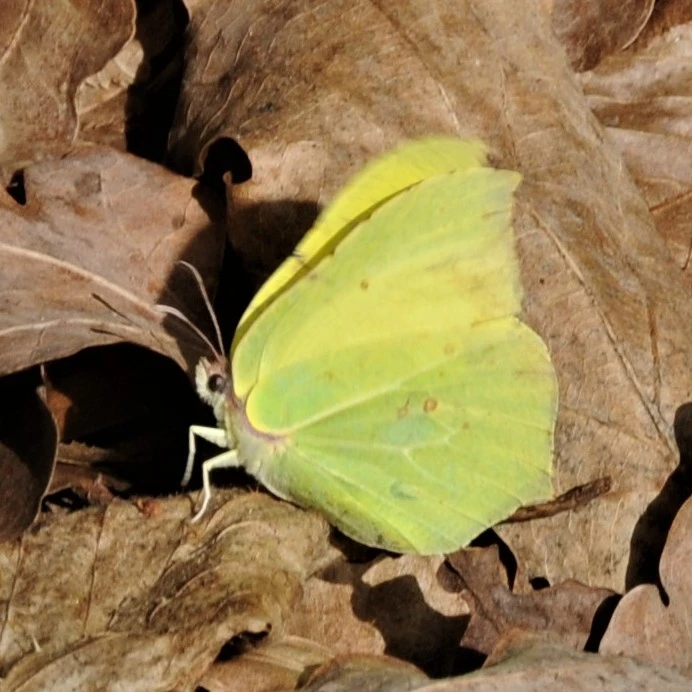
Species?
Gonepteryx rhamni
